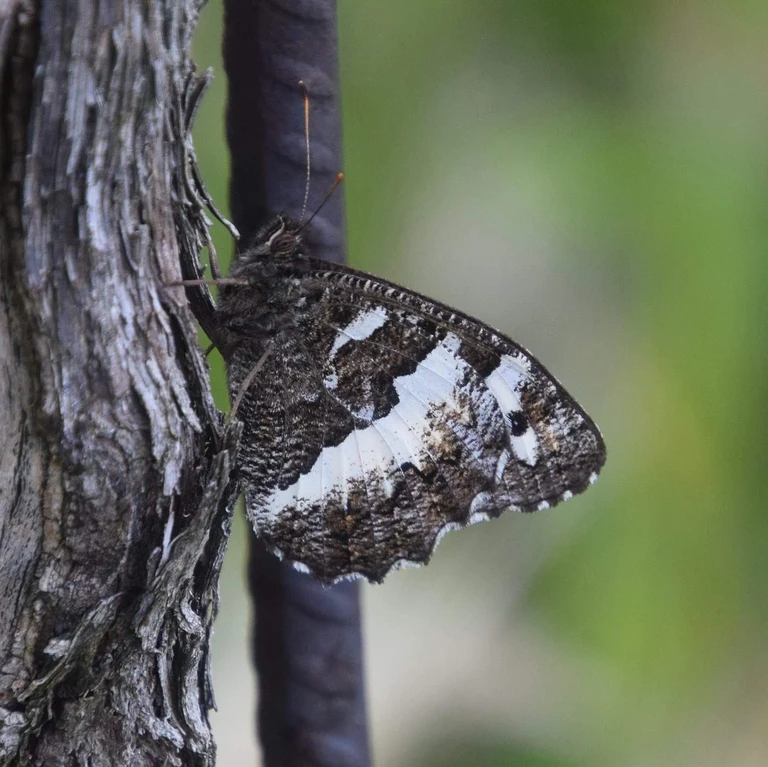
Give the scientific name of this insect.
Brintesia circe
